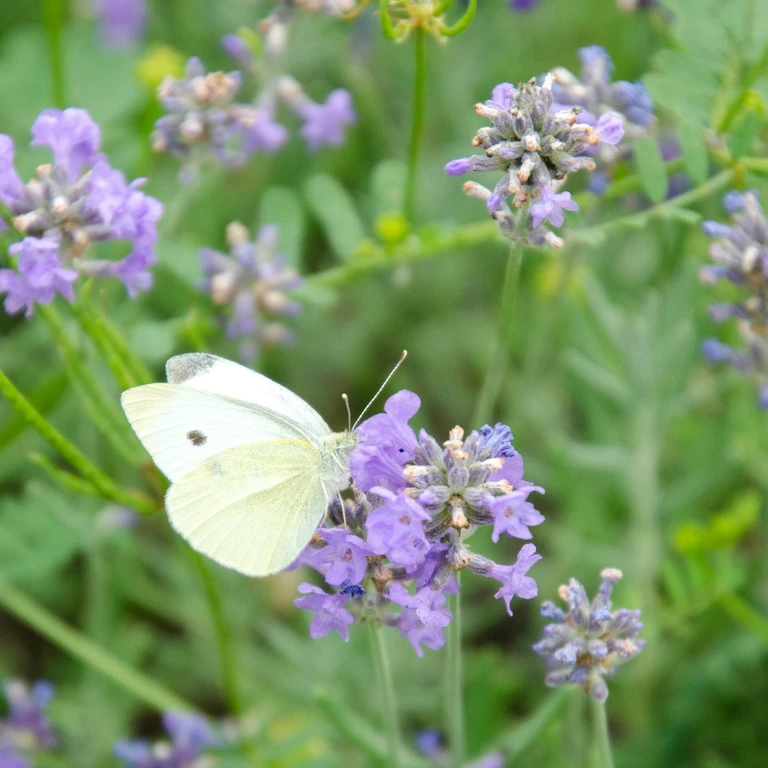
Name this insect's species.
Pieris rapae
